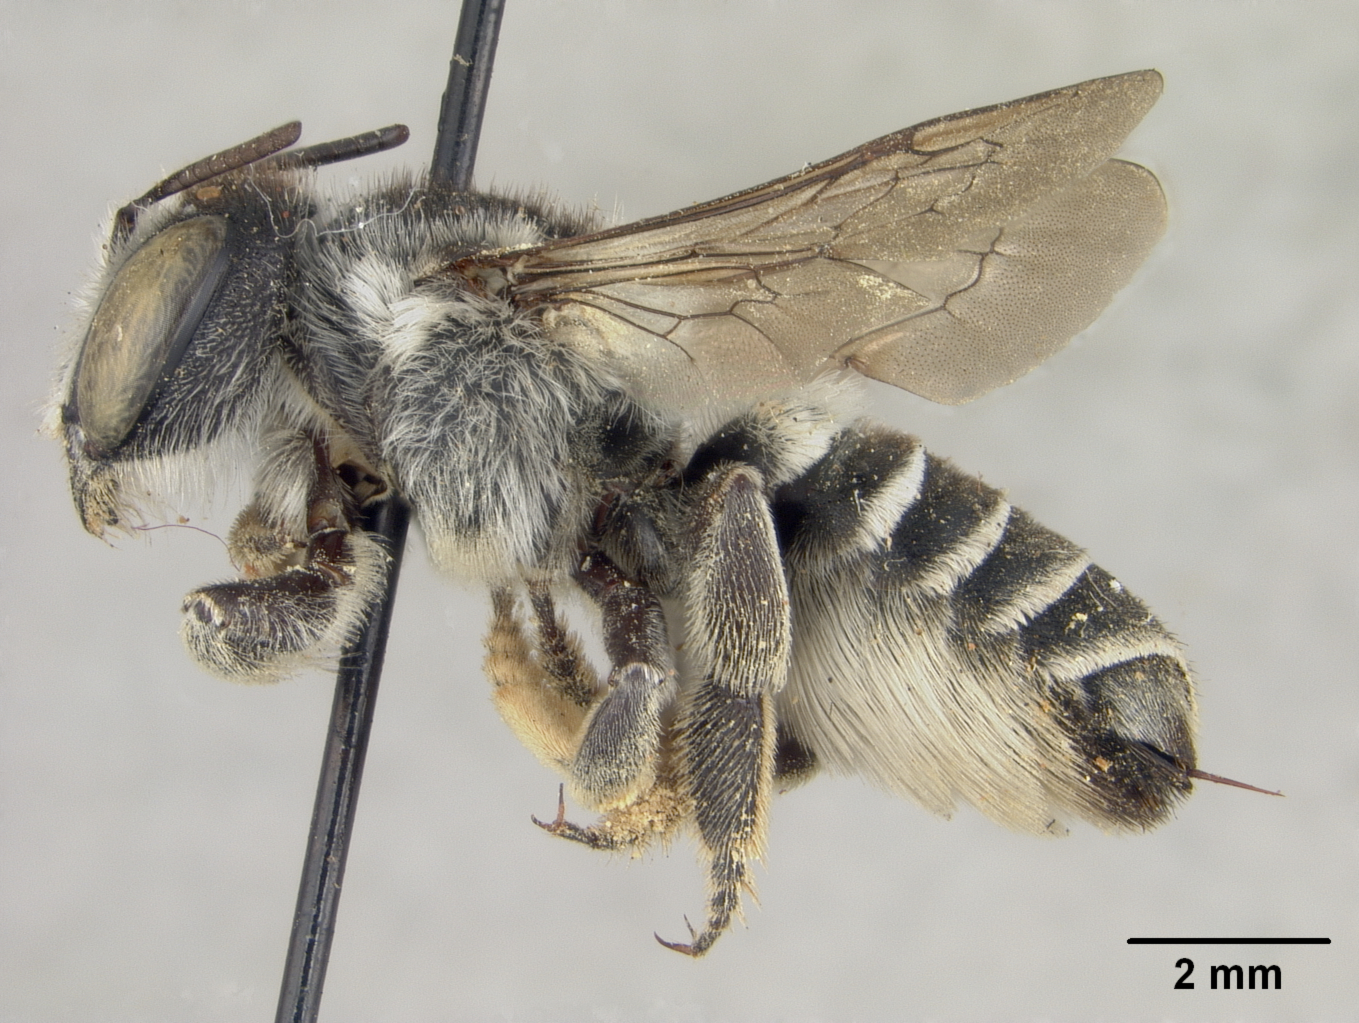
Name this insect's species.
Megachile integrella
